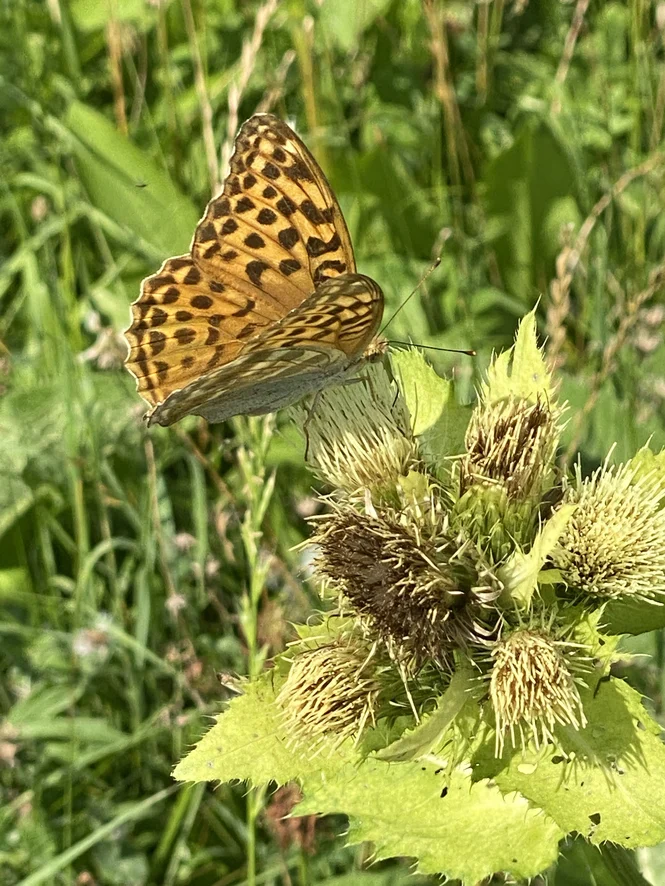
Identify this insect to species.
Argynnis paphia
